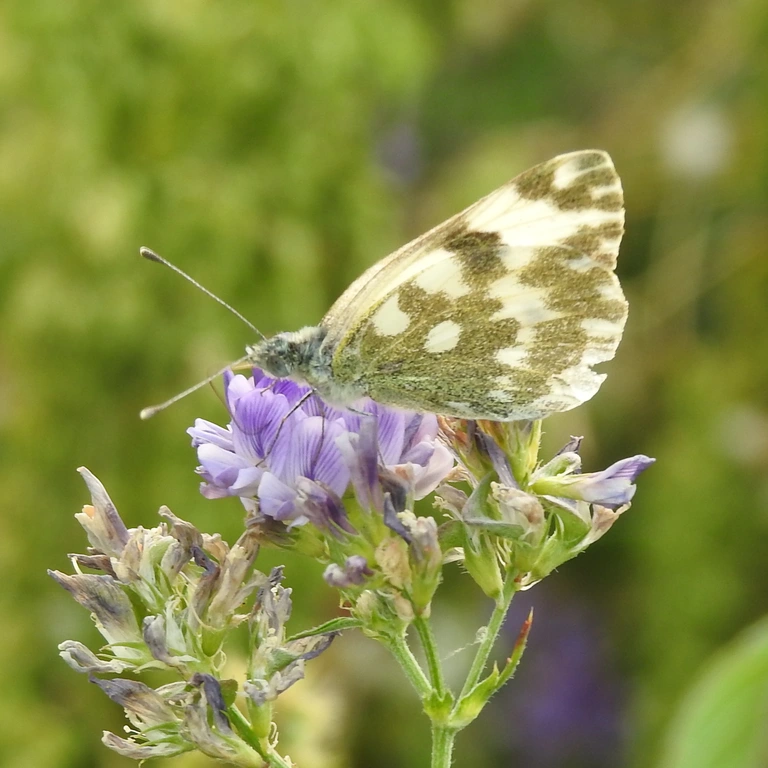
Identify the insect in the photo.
Pontia edusa
